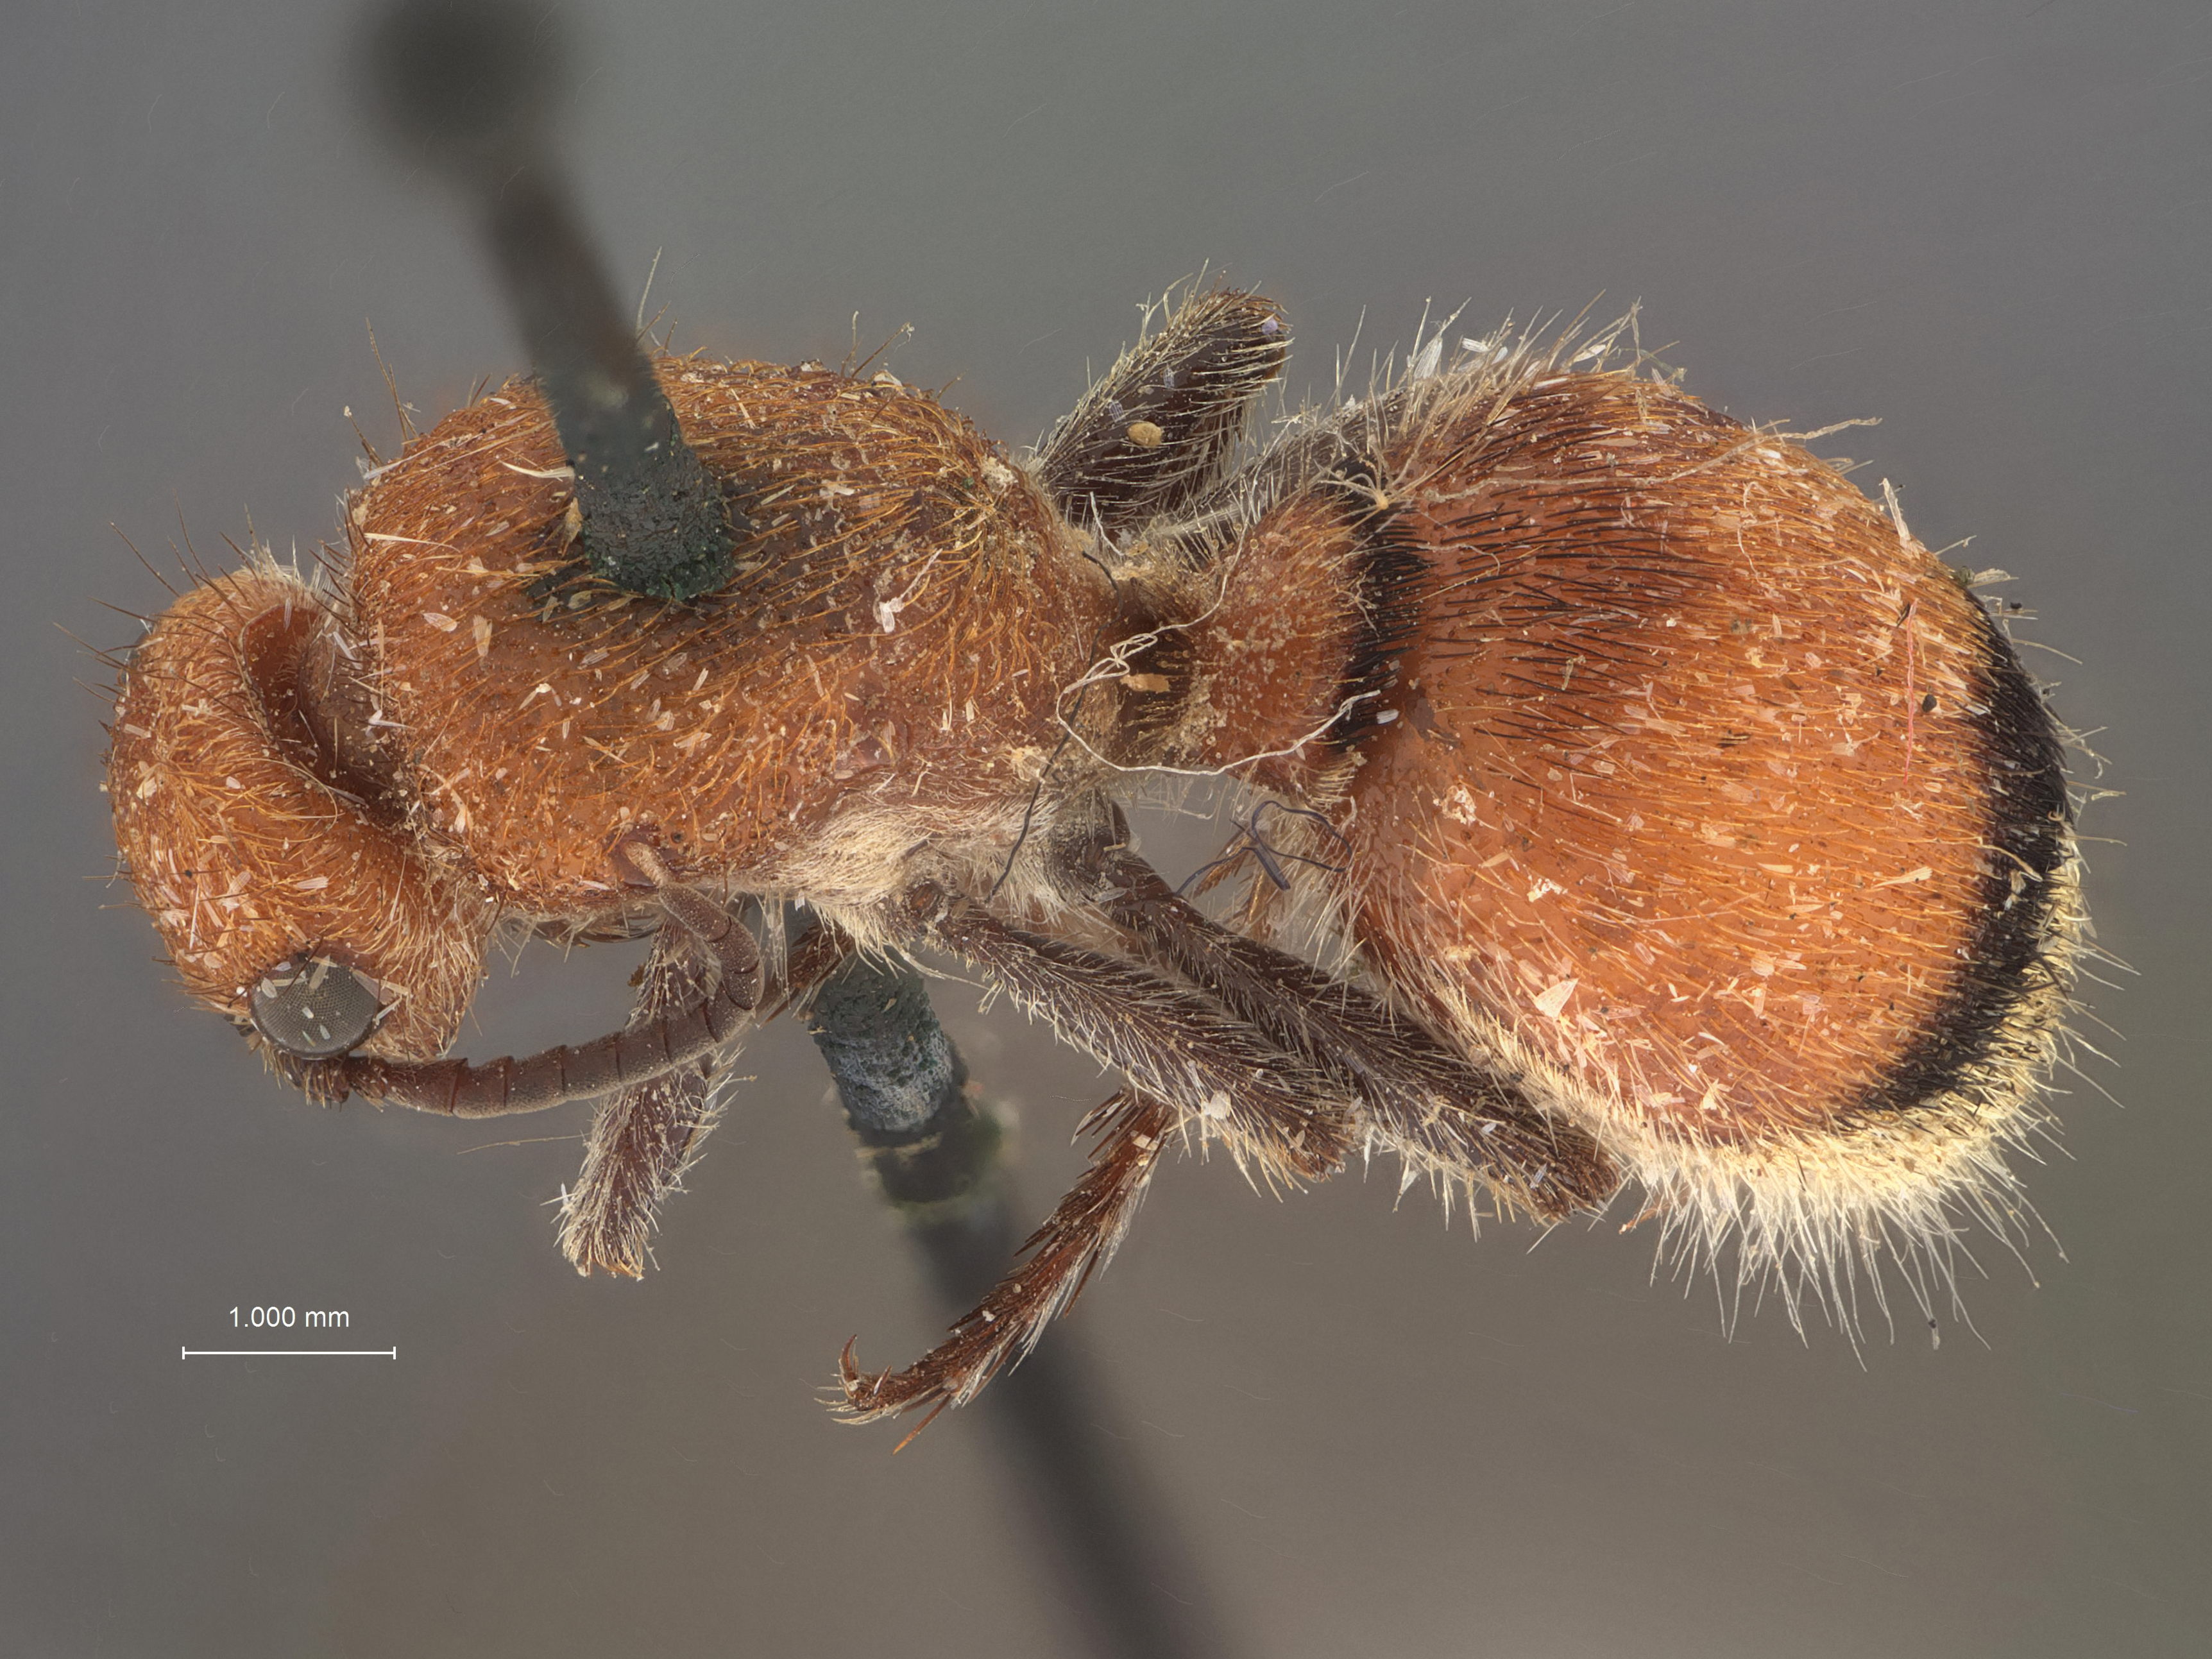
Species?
Dasymutilla coloradella
